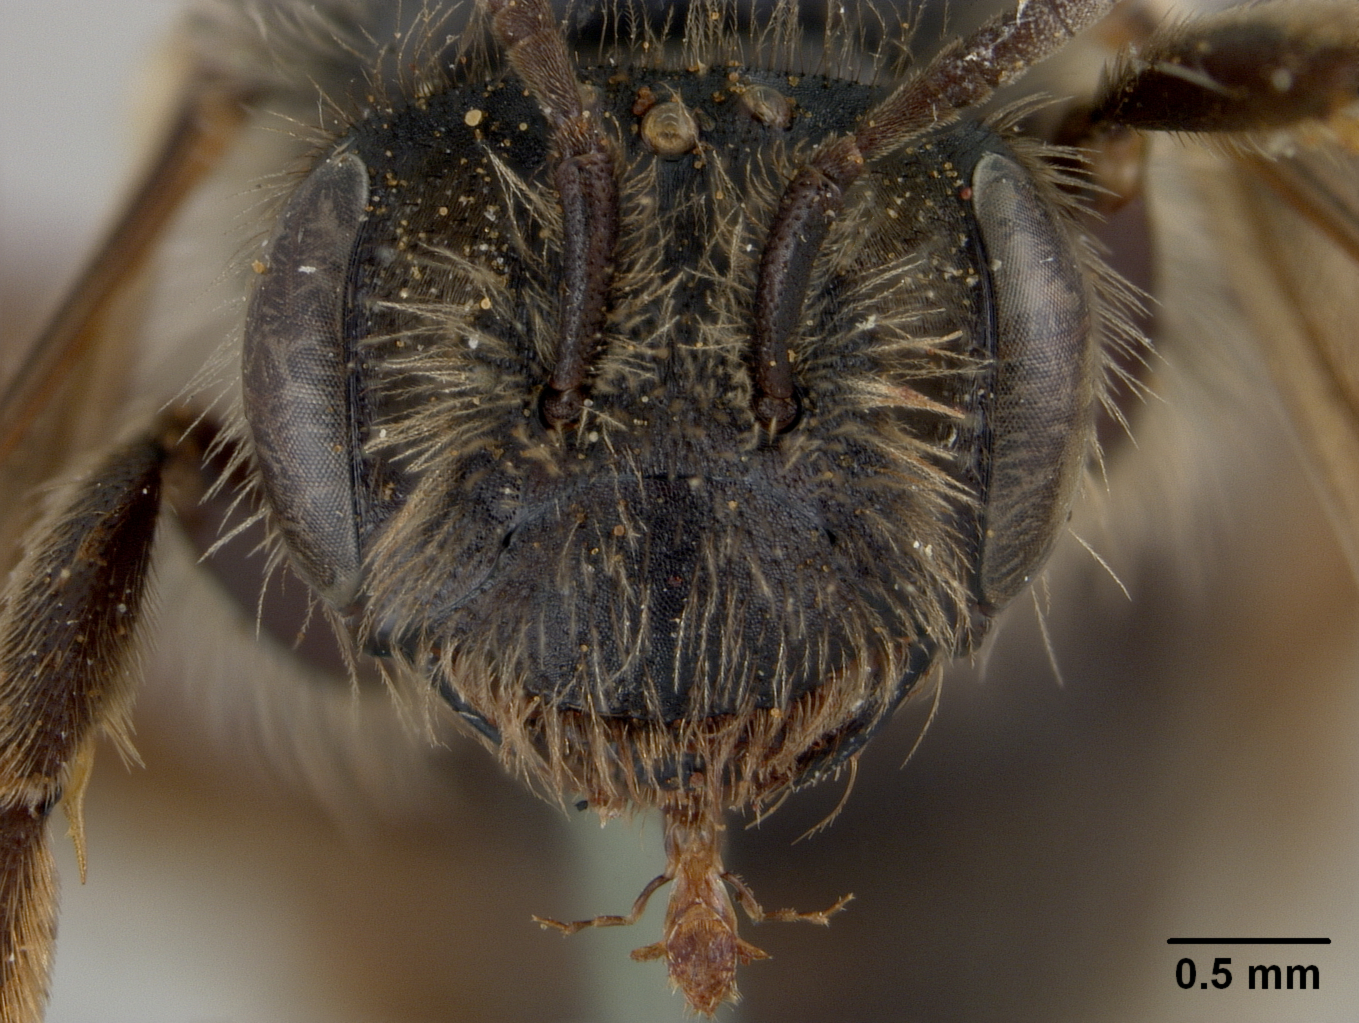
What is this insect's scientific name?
Andrena limnanthis
